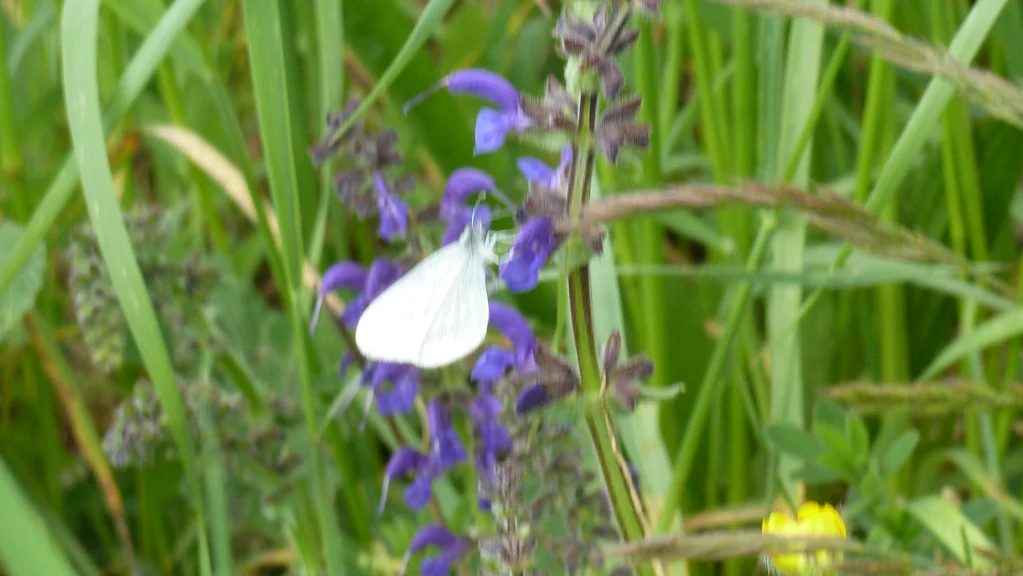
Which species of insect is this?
Leptidea sinapis/juvernica
